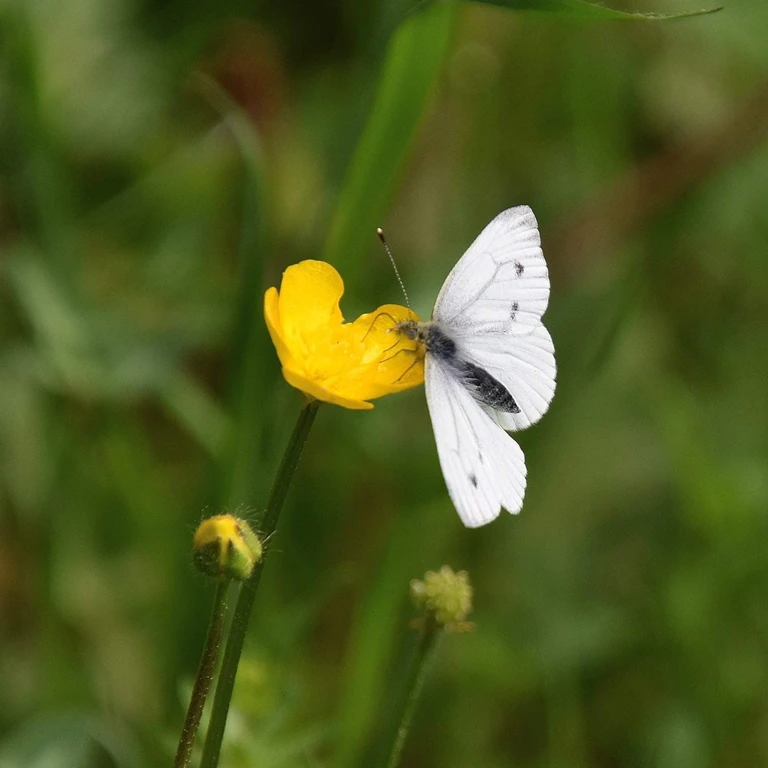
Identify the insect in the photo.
Pieris napi
